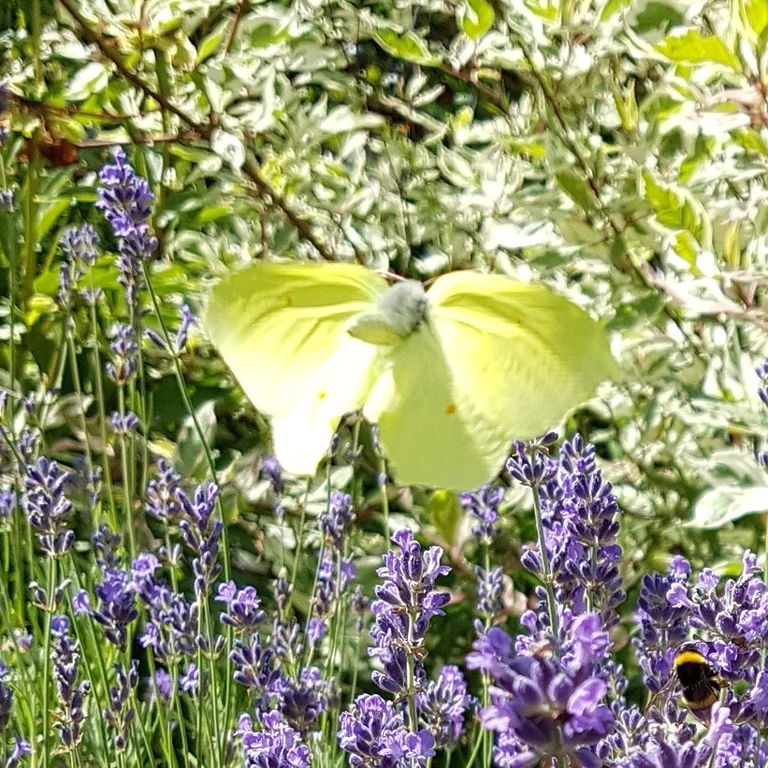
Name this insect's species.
Gonepteryx rhamni
